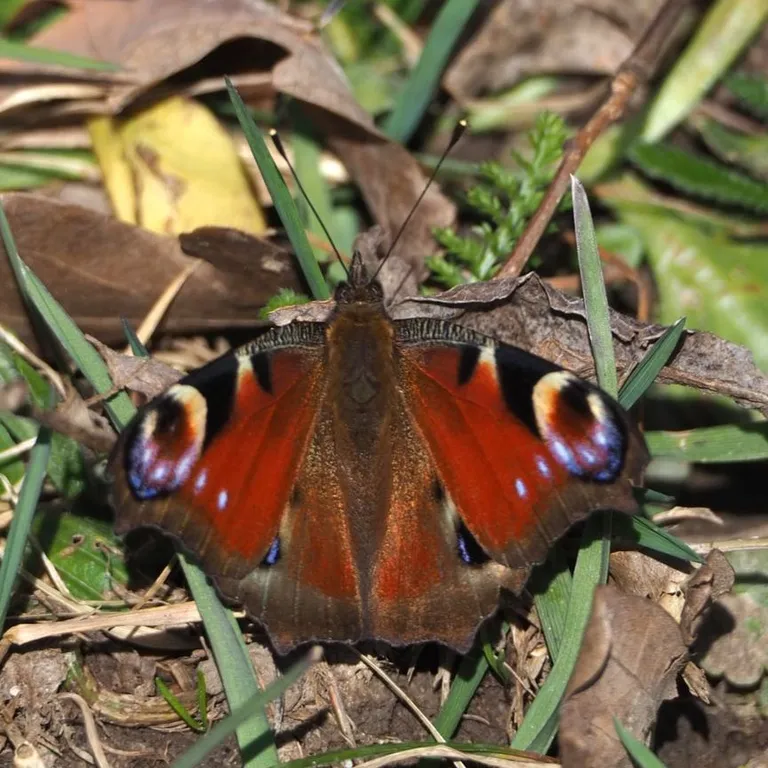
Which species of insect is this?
Aglais io
